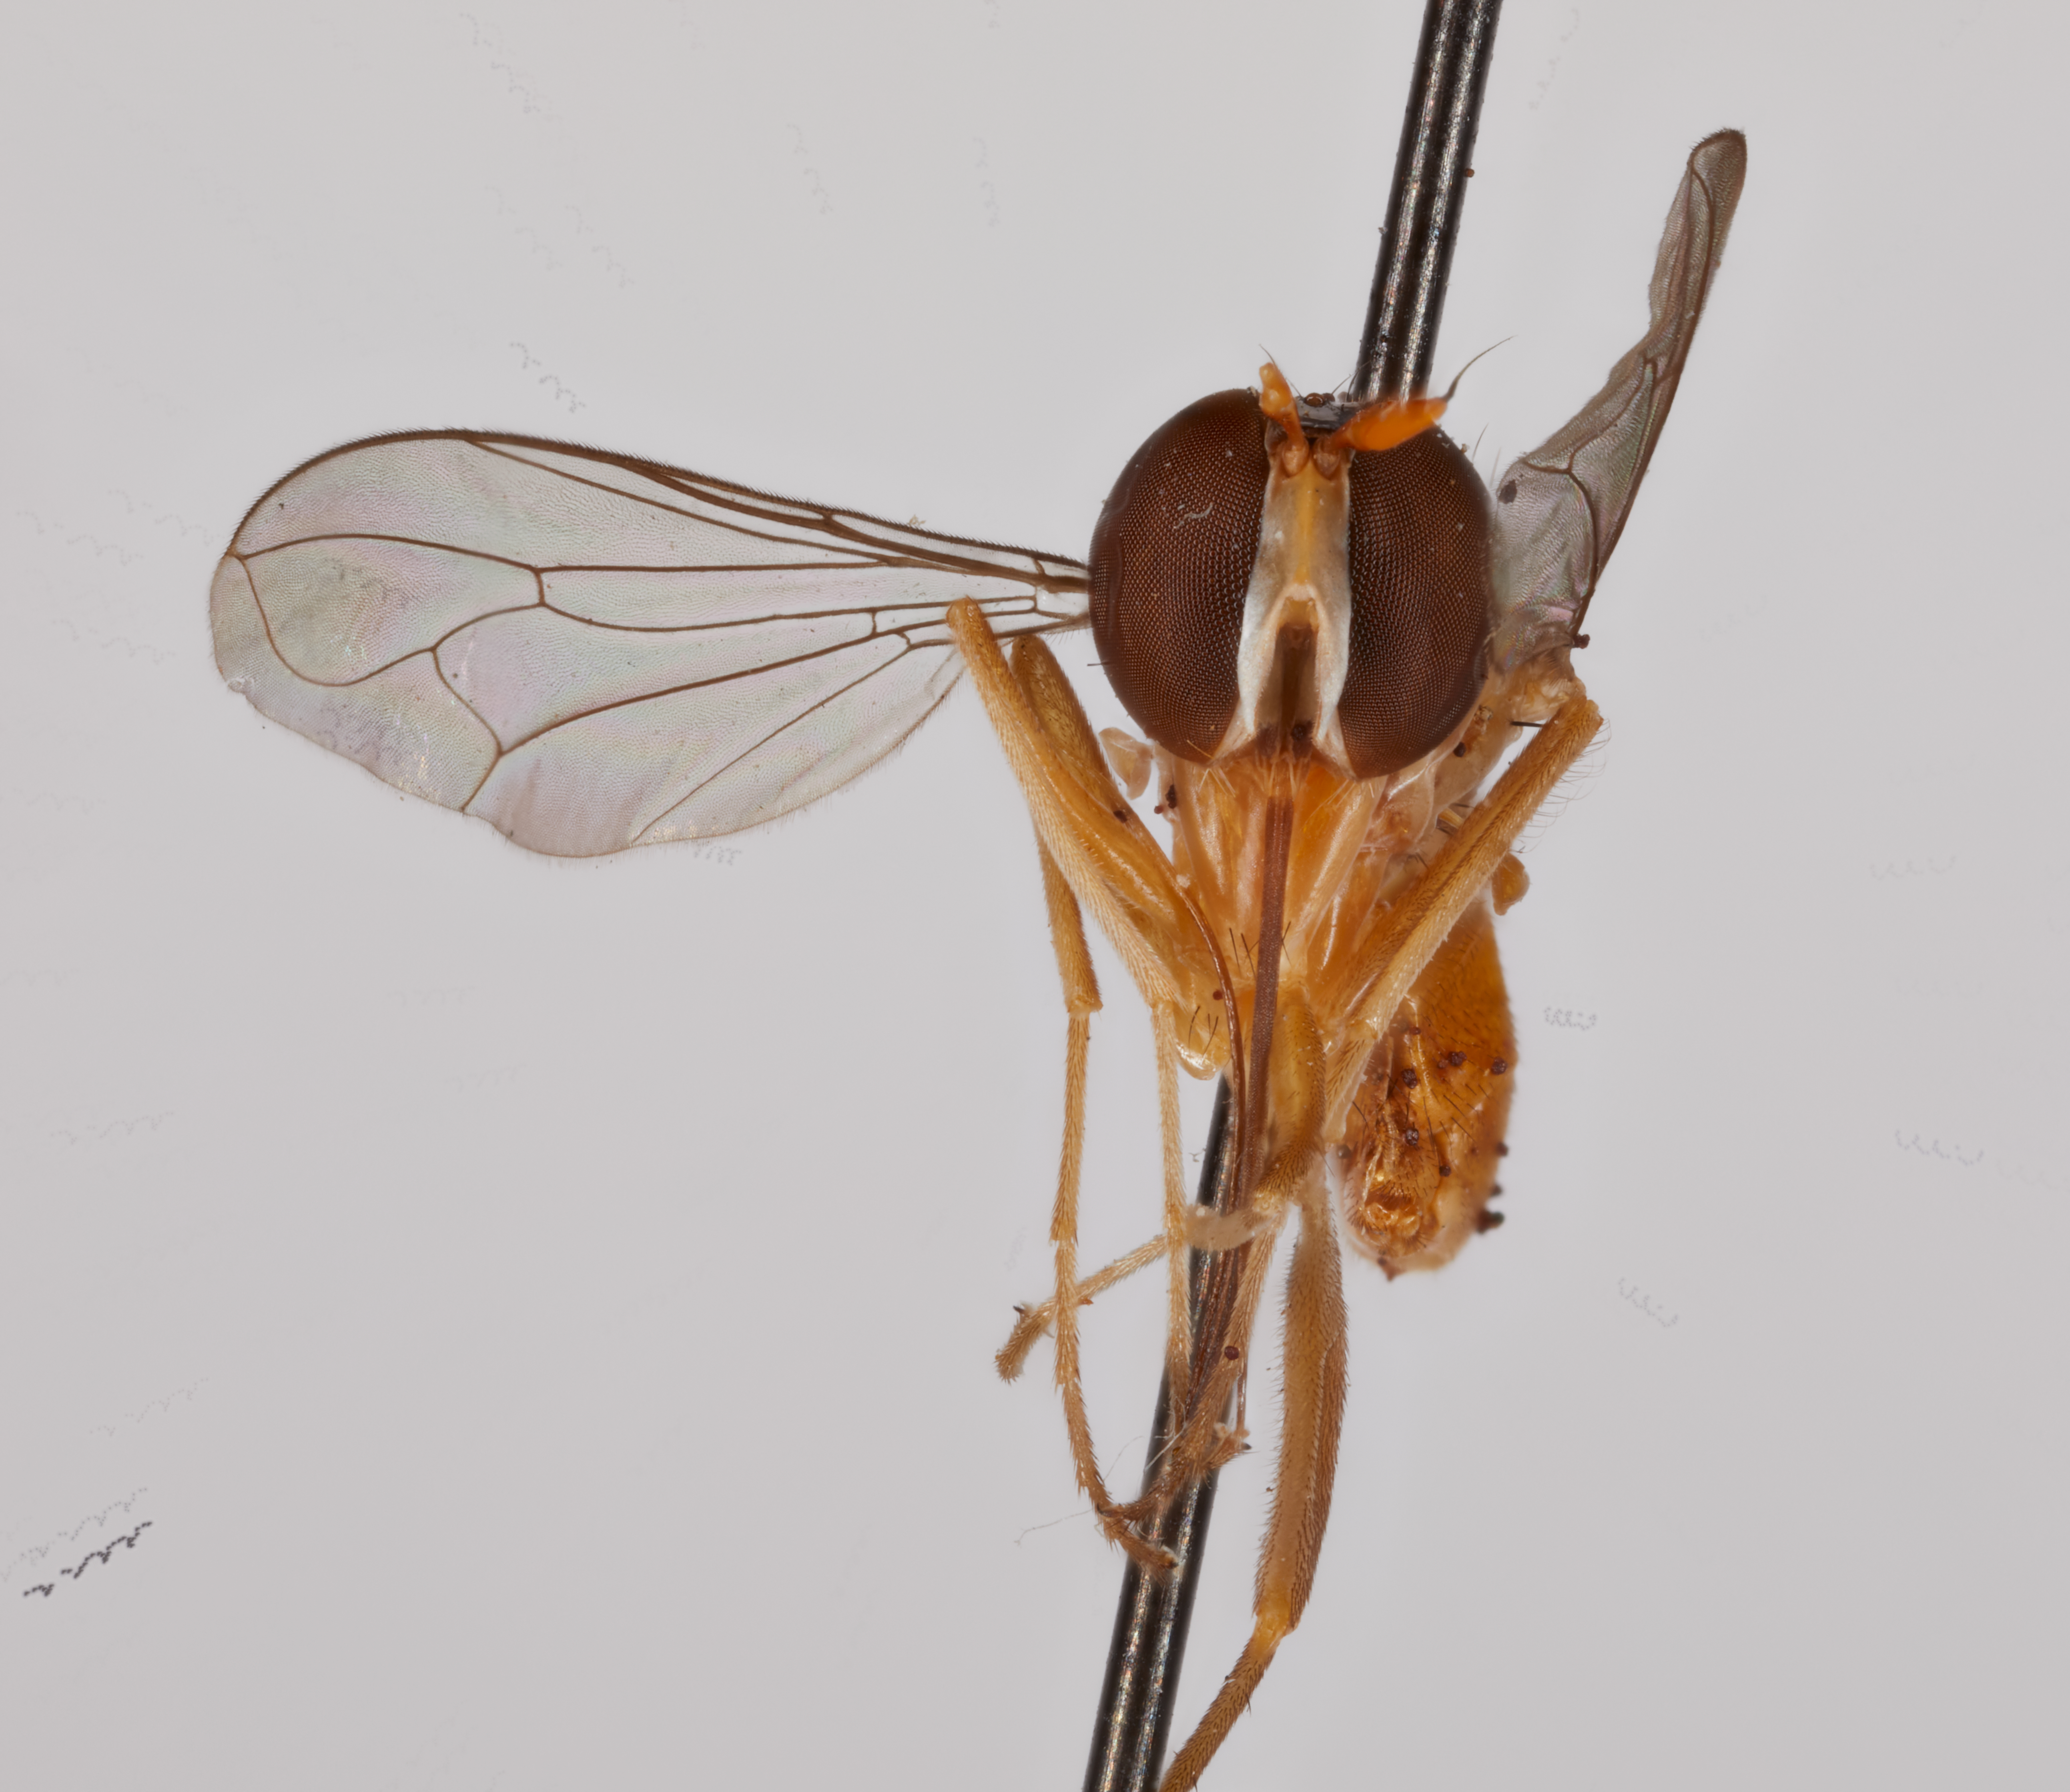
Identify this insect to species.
Stylogaster frontalis
